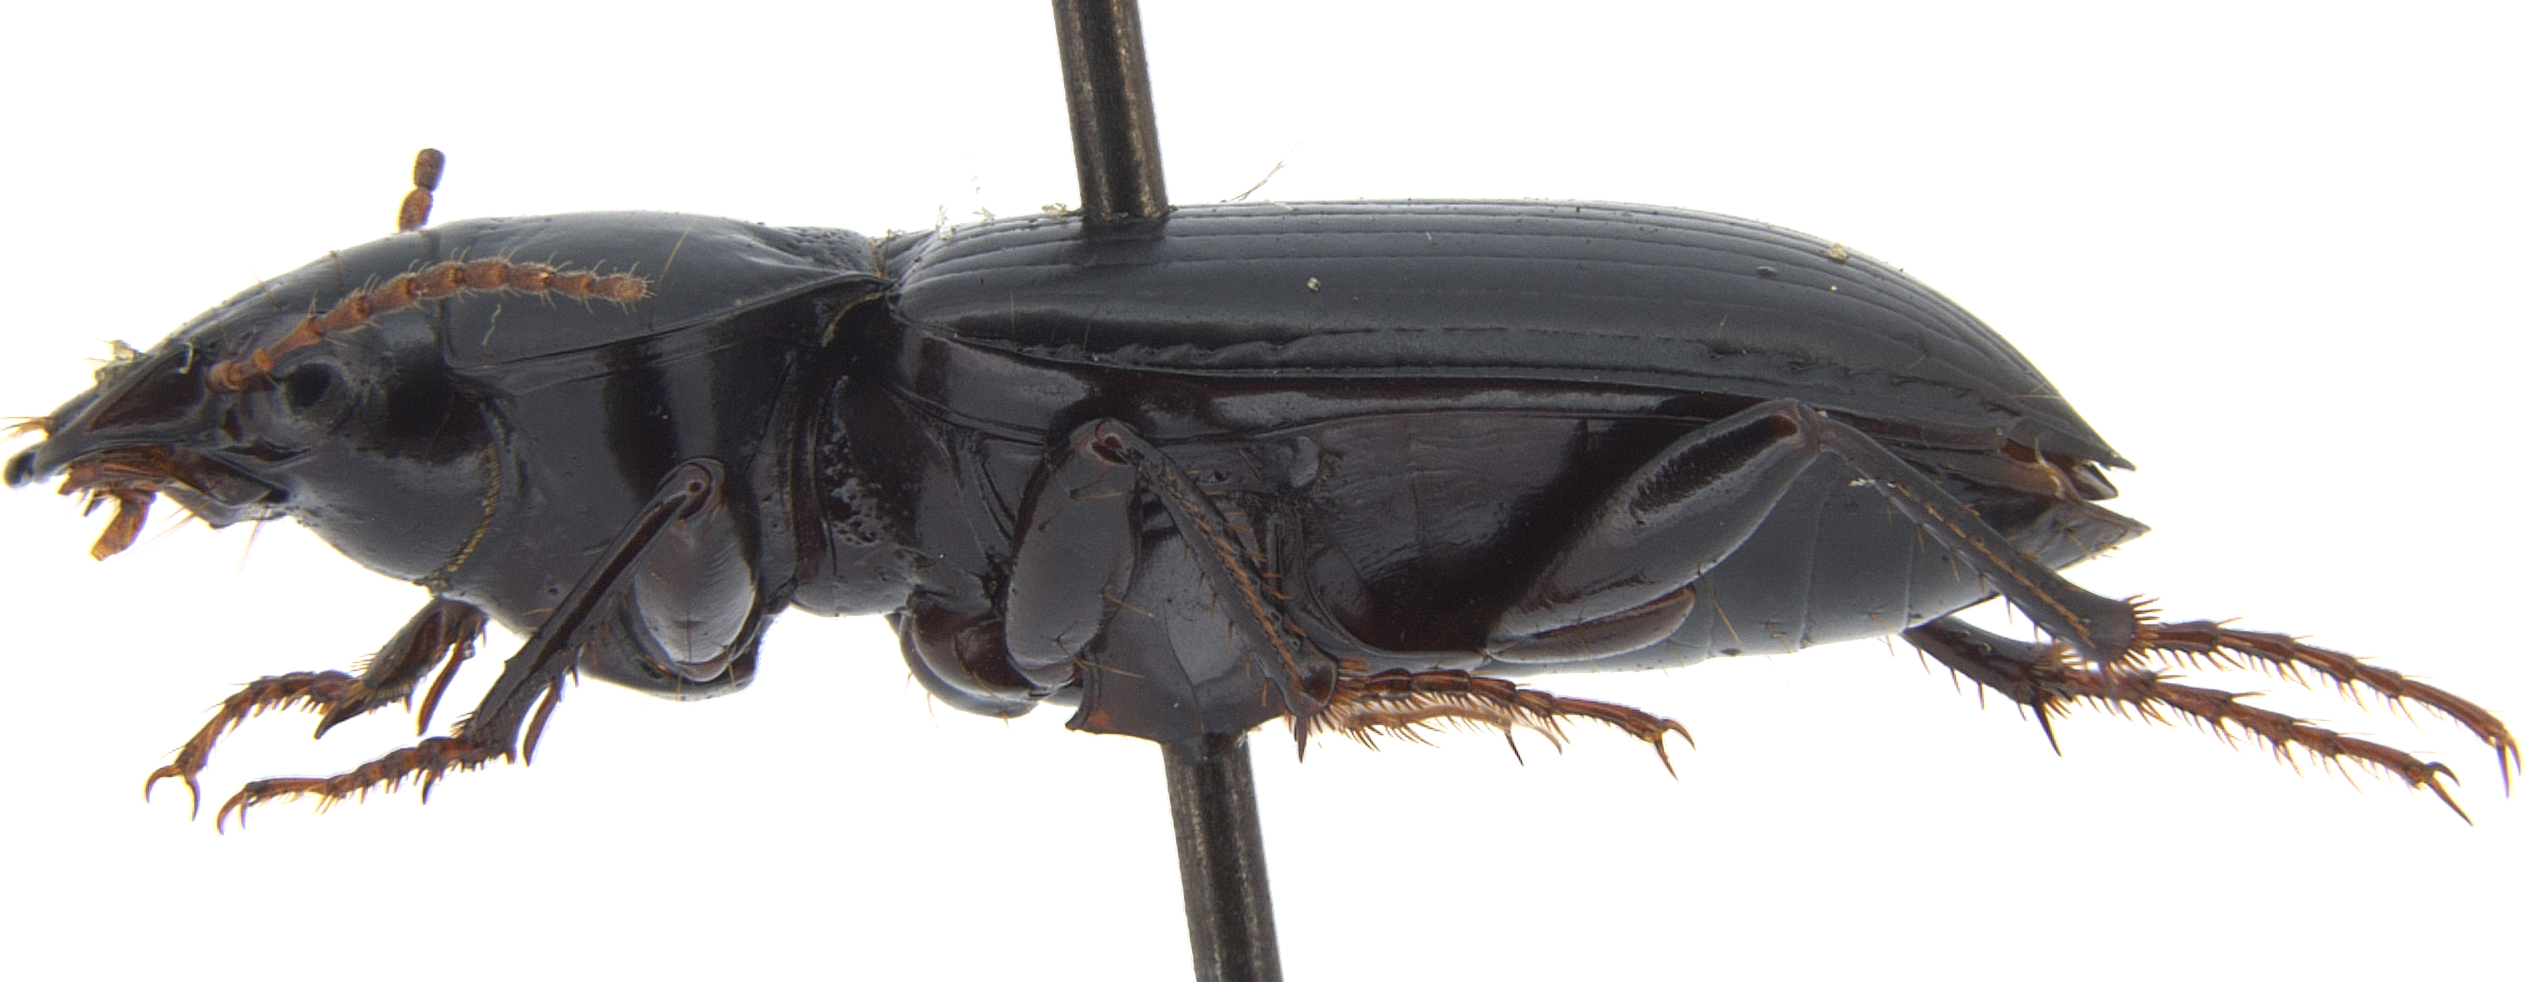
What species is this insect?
Curtonotus blanchardi (also Amara blanchardi)
